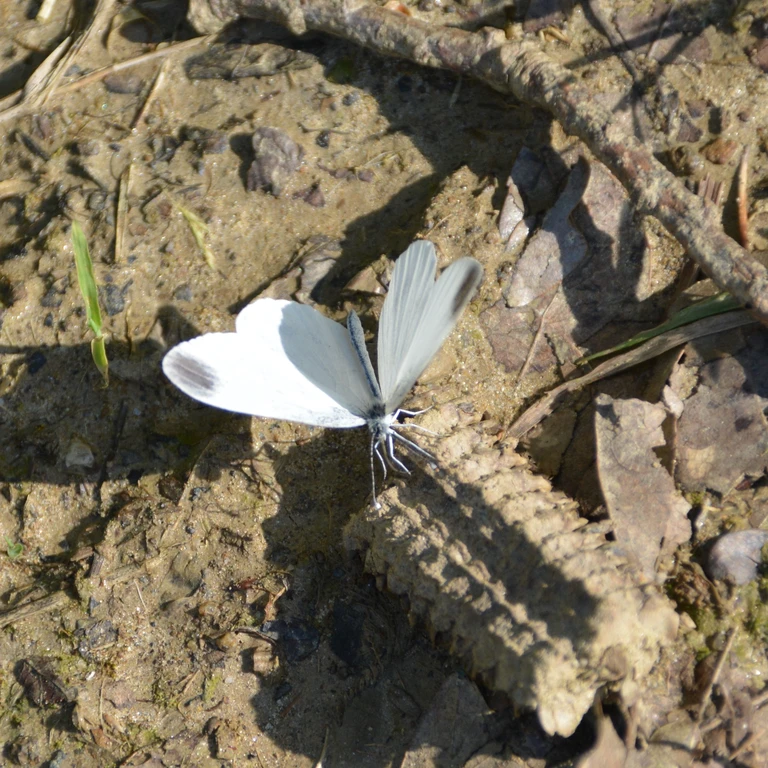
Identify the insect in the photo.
Leptidea sinapis/juvernica
